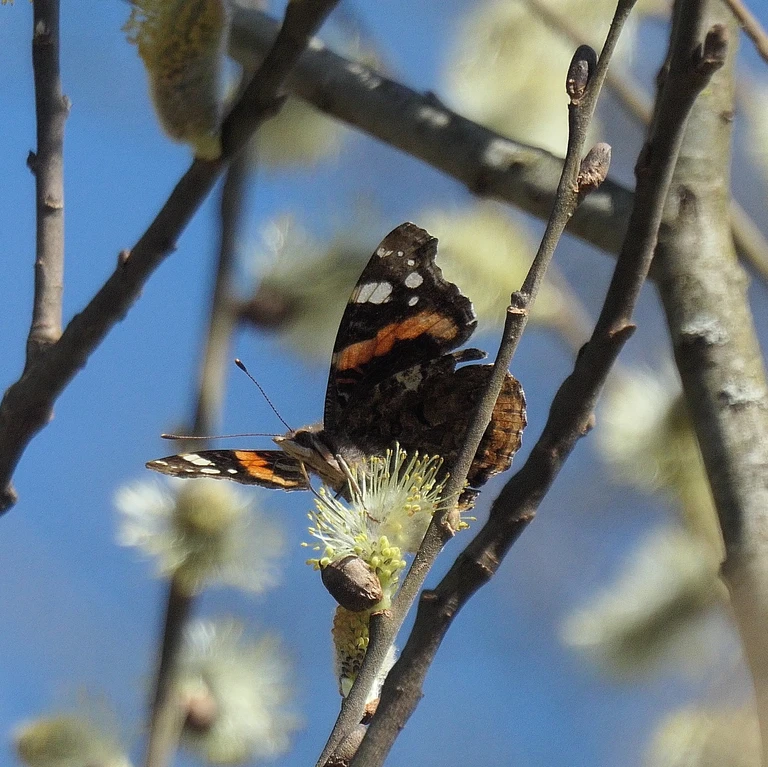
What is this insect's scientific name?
Vanessa atalanta
